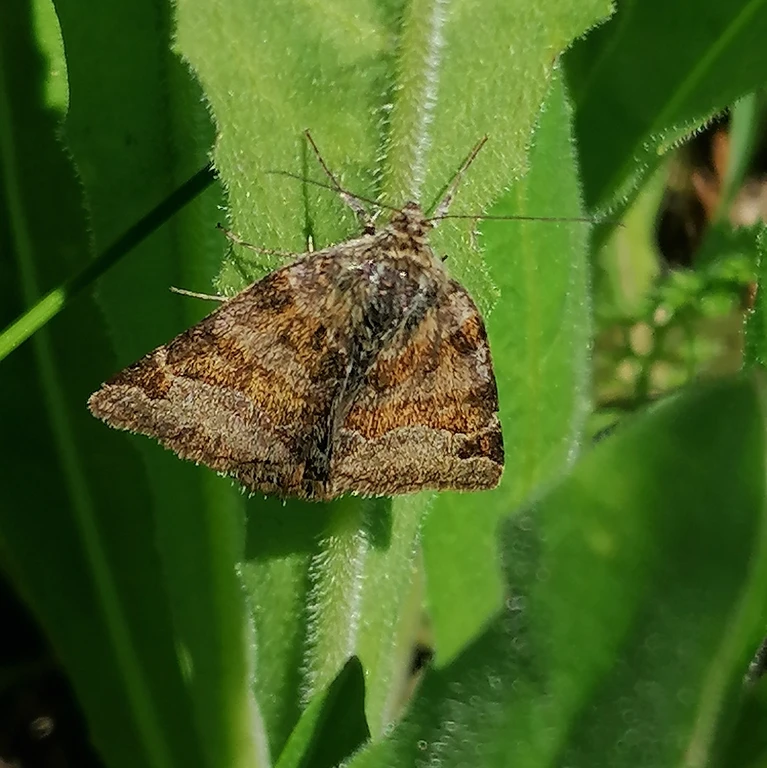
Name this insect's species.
Euclidia glyphica
